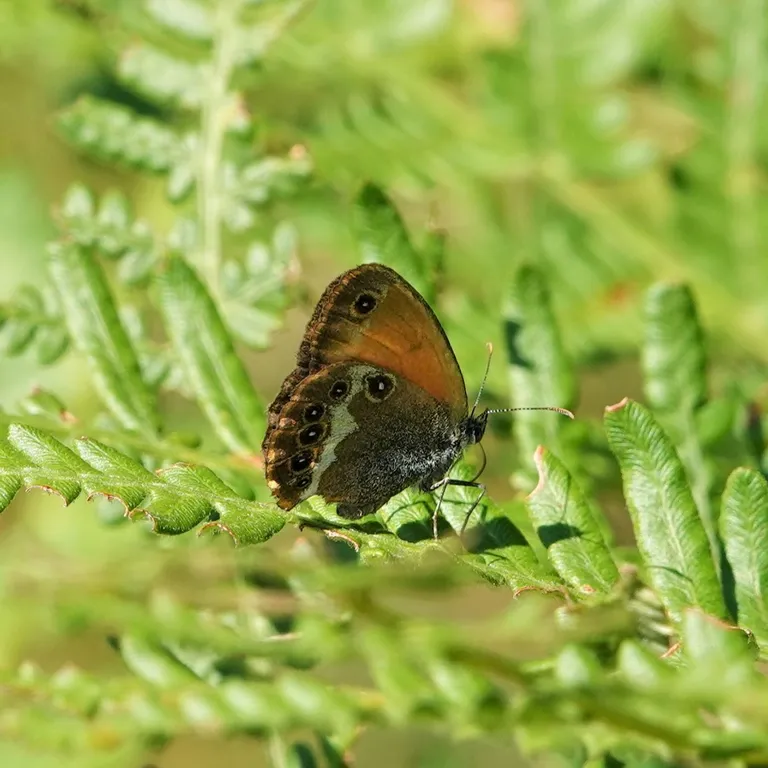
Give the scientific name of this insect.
Coenonympha arcania
